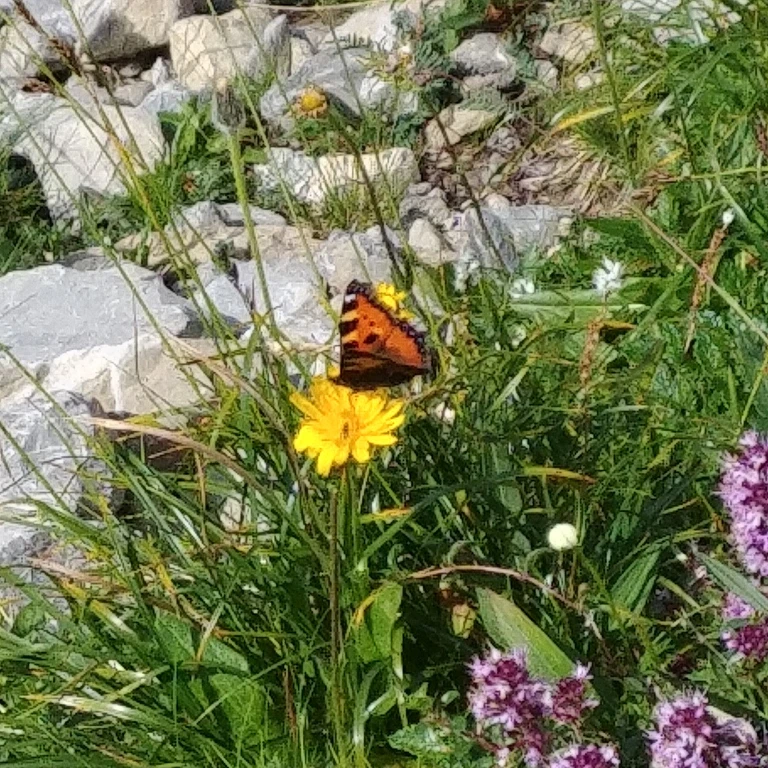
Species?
Aglais urticae
